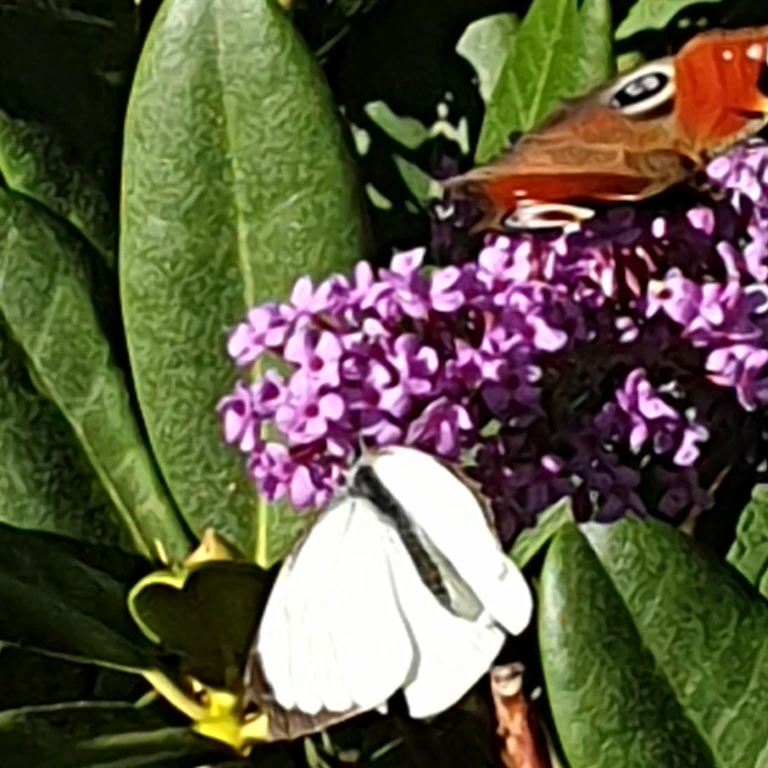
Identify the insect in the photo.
Pieris brassicae
